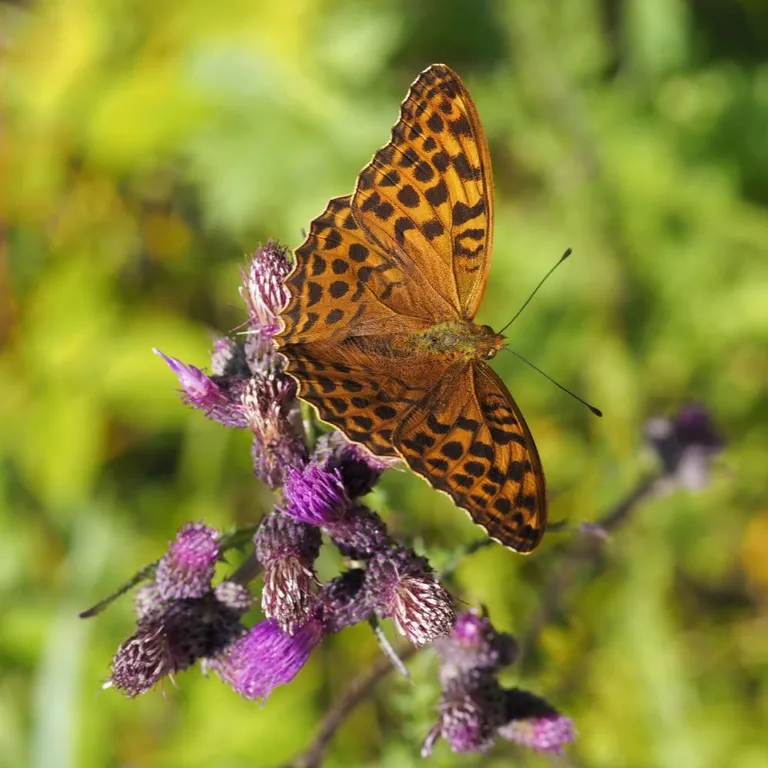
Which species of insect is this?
Argynnis paphia
